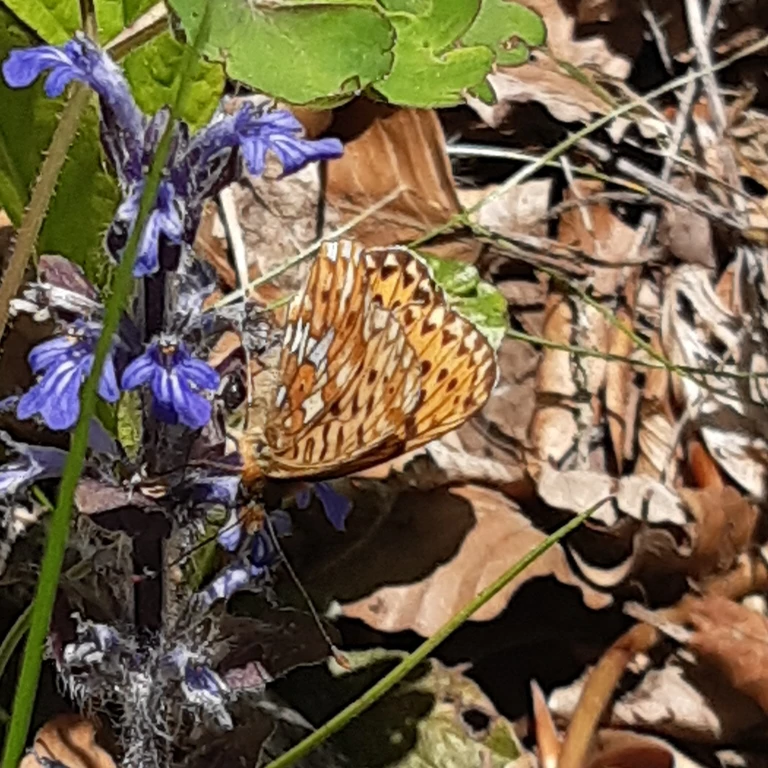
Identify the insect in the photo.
Boloria euphrosyne (also Clossiana euphrosyne)
